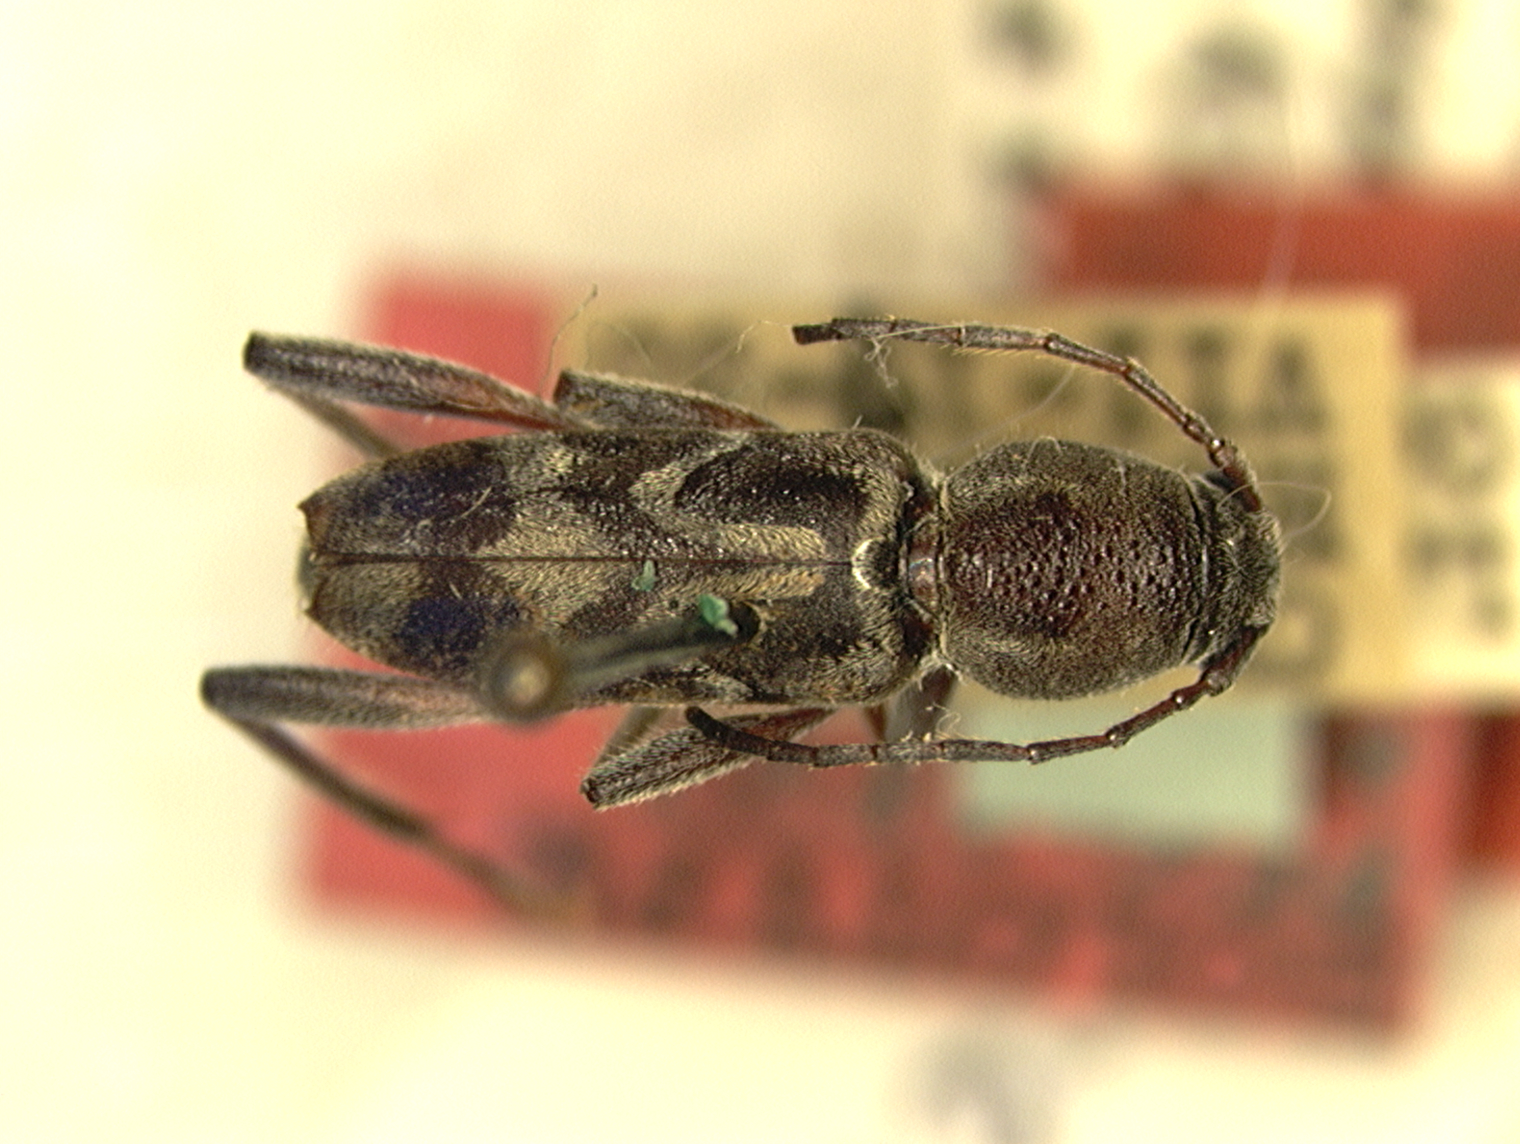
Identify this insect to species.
Perissus kankauensis
